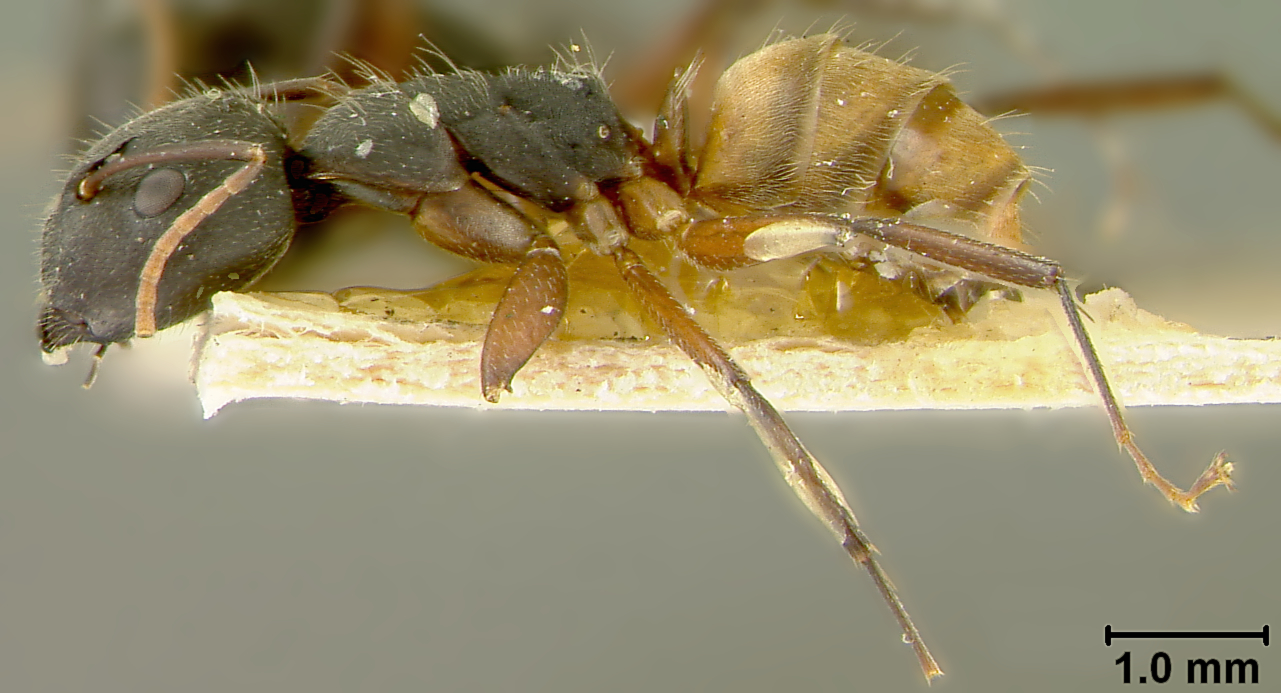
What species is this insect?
Camponotus capperi
